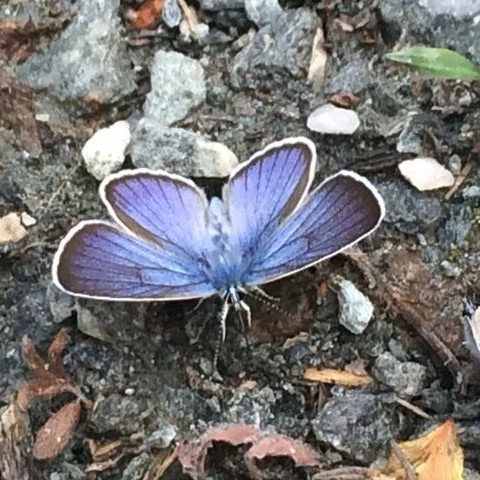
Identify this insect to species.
Cyaniris semiargus
